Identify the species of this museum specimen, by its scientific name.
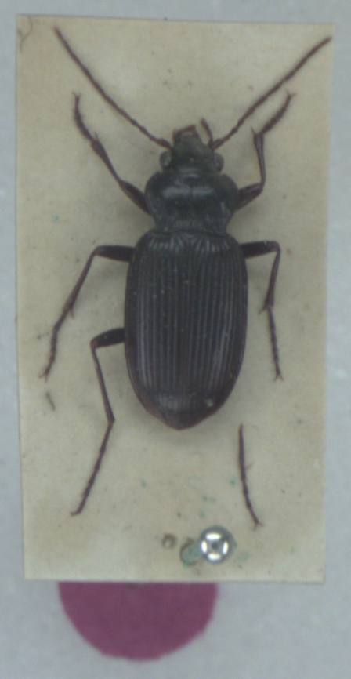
Nebria brevicollis
